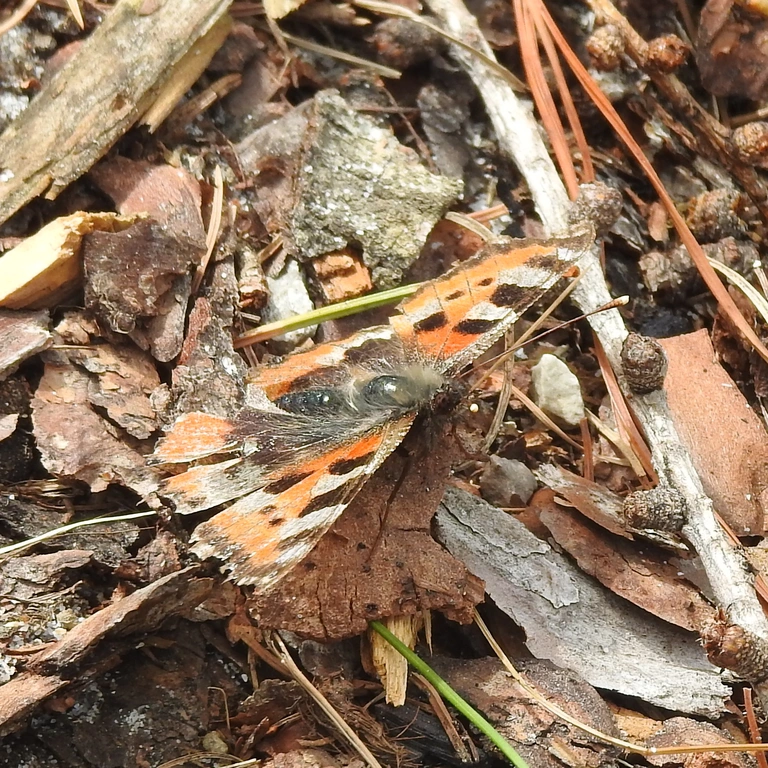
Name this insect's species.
Aglais urticae
